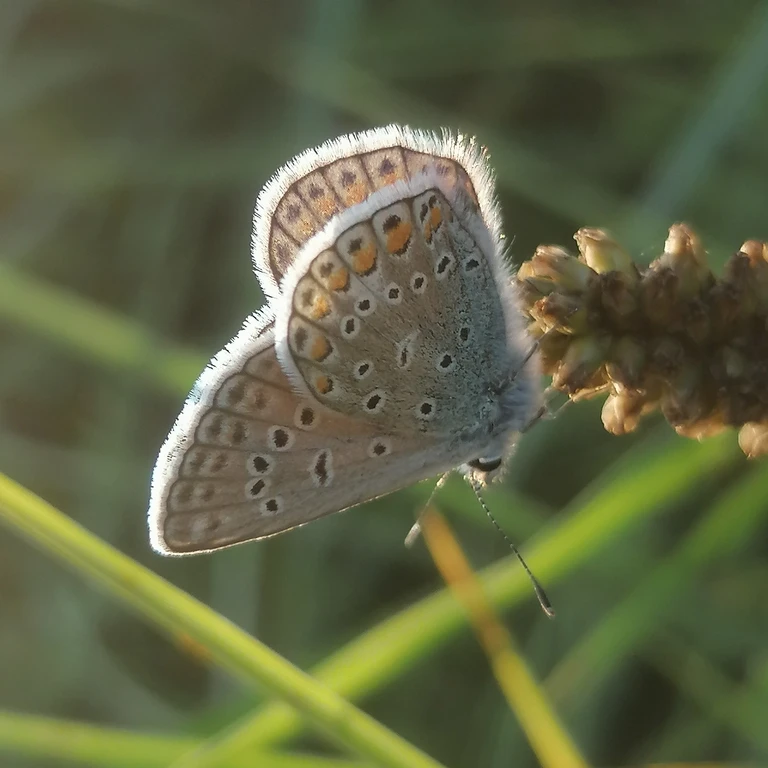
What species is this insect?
Polyommatus icarus
